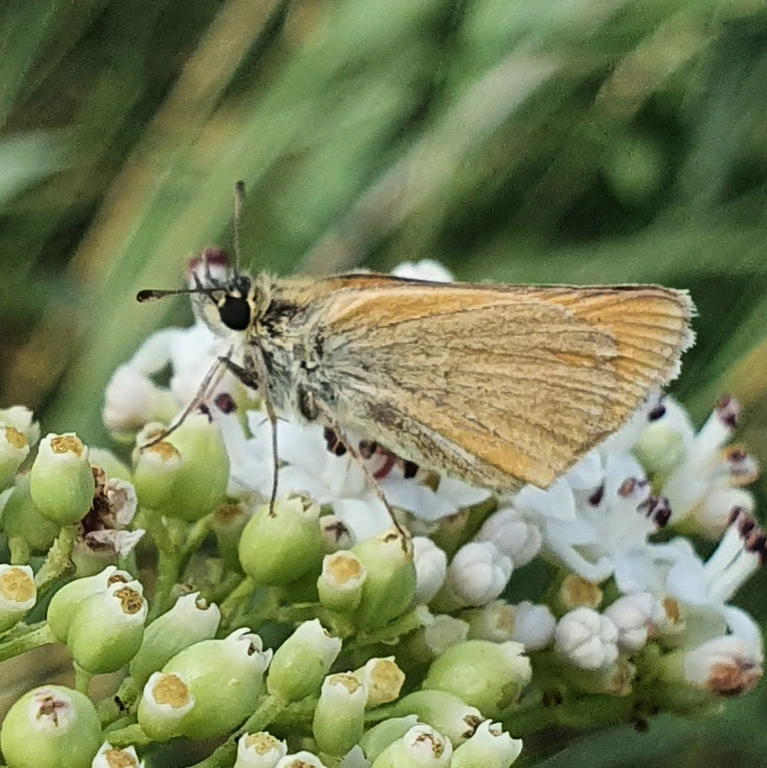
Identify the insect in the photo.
Thymelicus lineola
